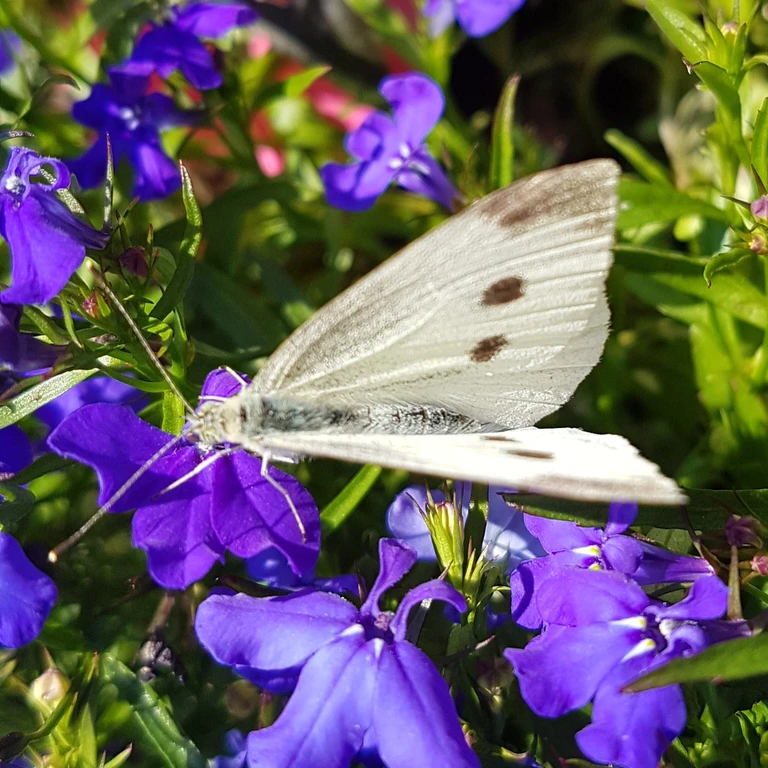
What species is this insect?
Pieris rapae
